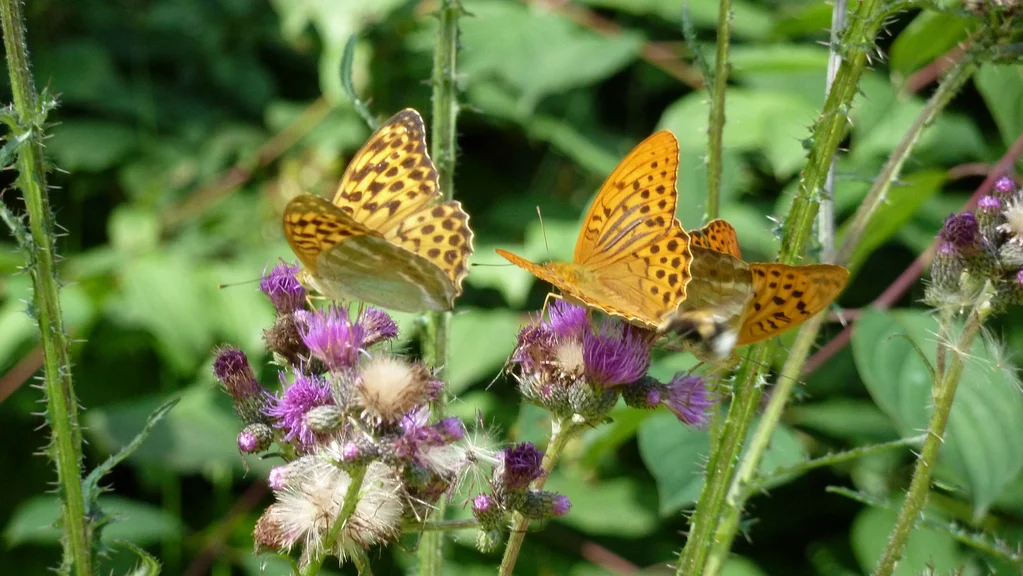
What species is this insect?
Argynnis paphia
